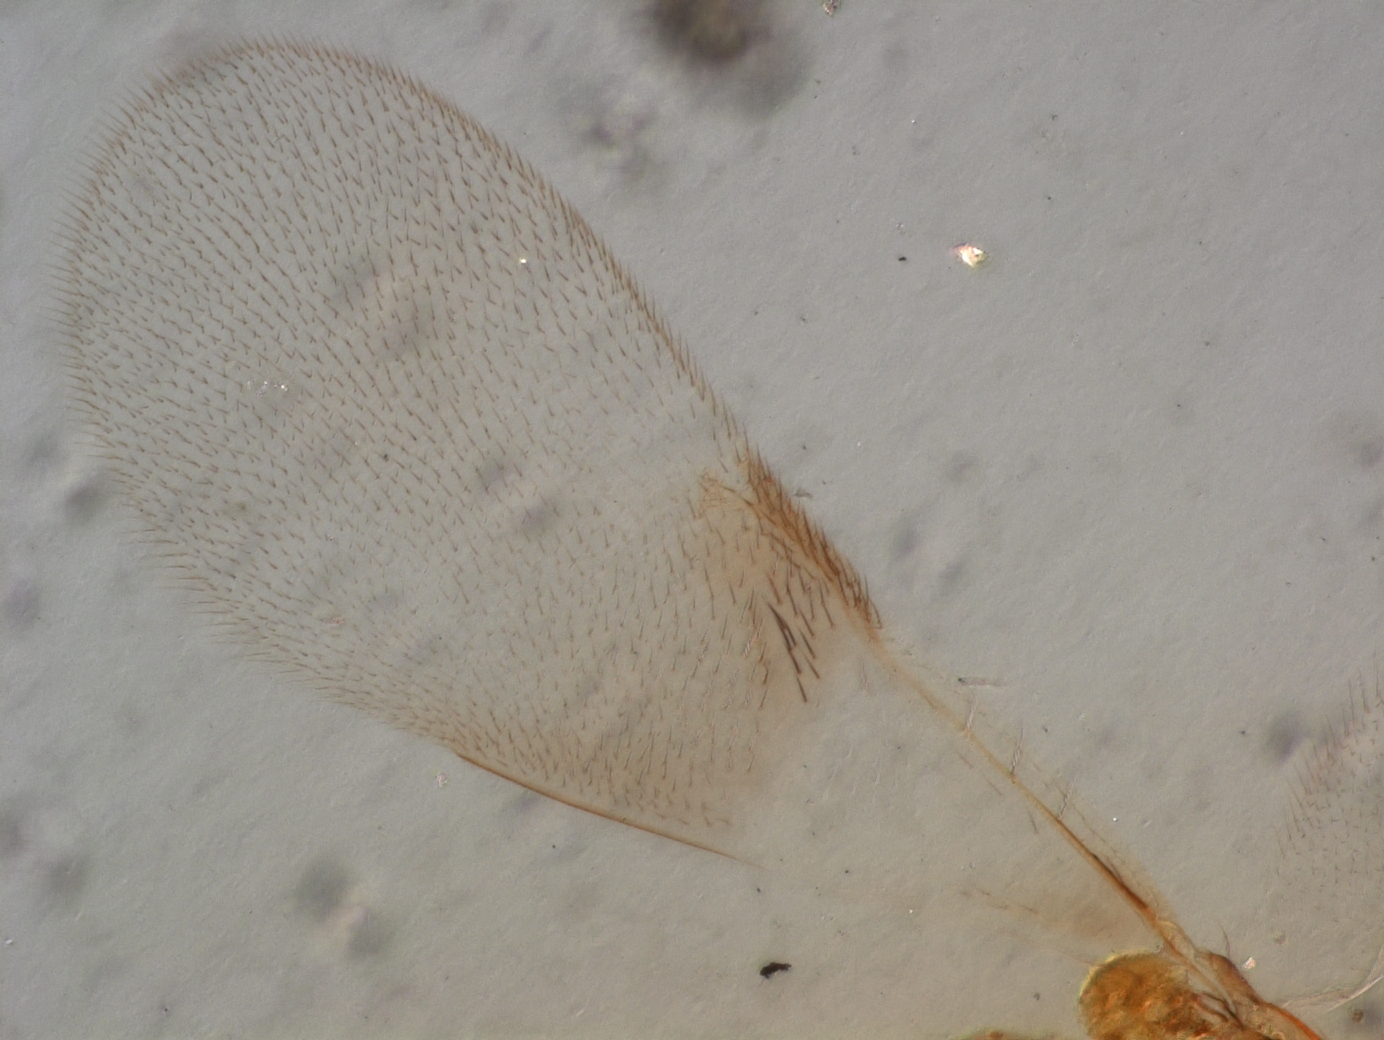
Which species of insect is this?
Metaphycus monticolens
